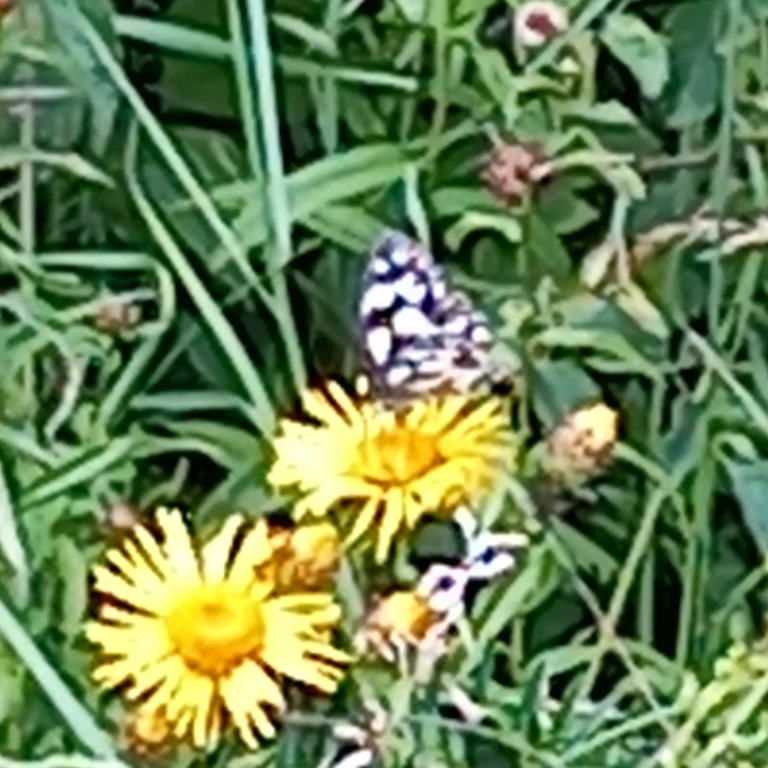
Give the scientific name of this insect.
Melanargia galathea
